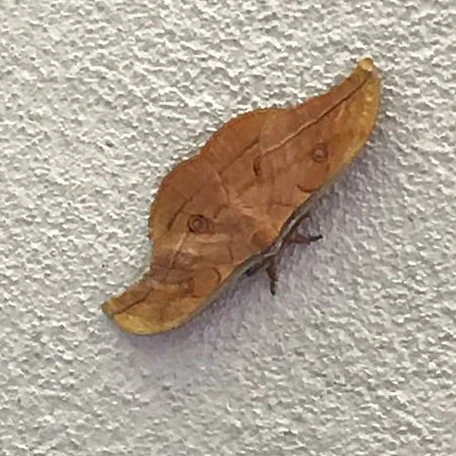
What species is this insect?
Antheraea yamamai
